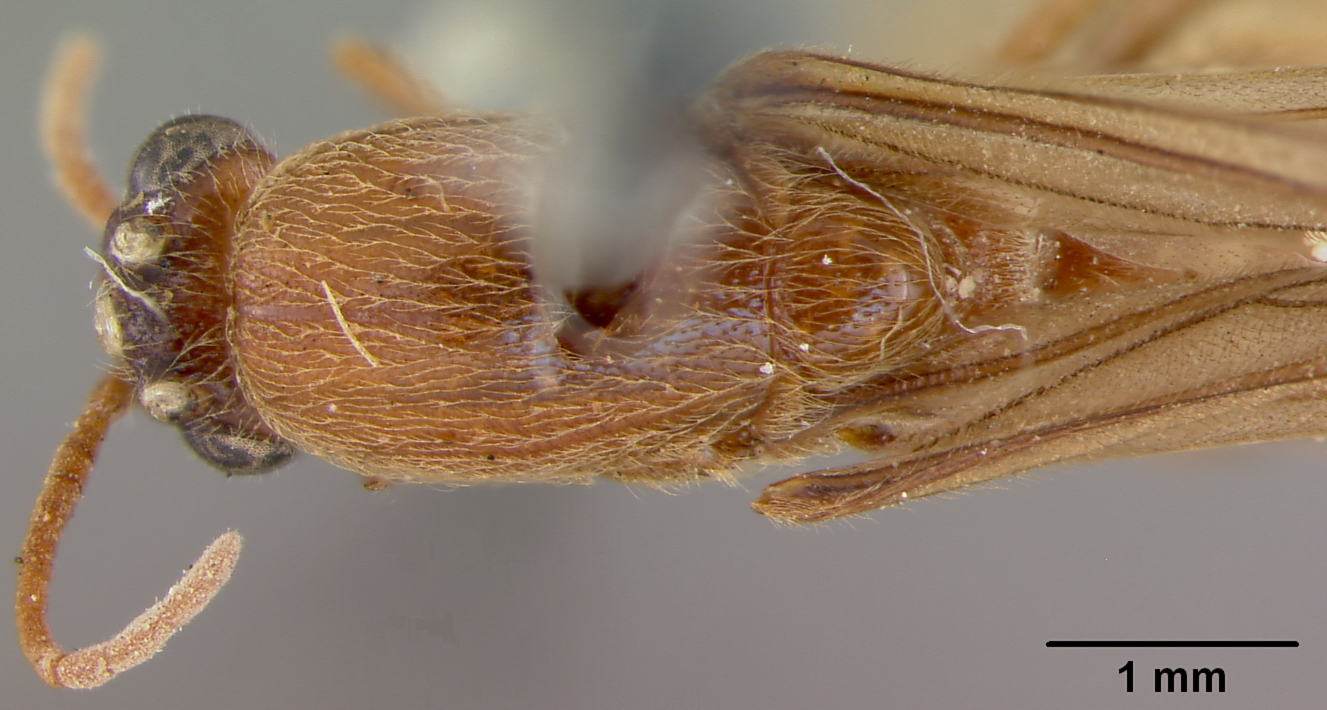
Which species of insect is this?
Neivamyrmex macropterus
